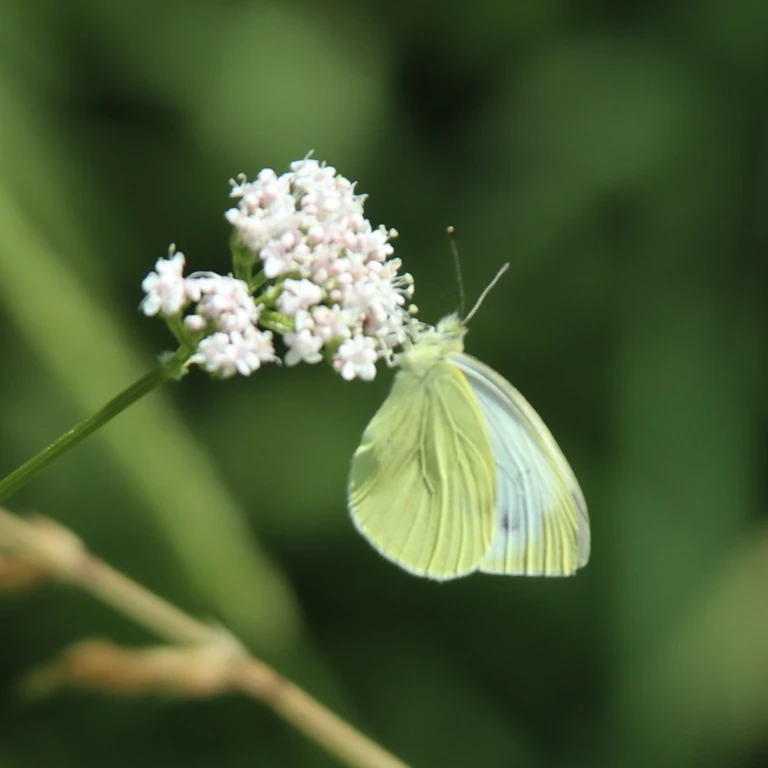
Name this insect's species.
Pieris napi
